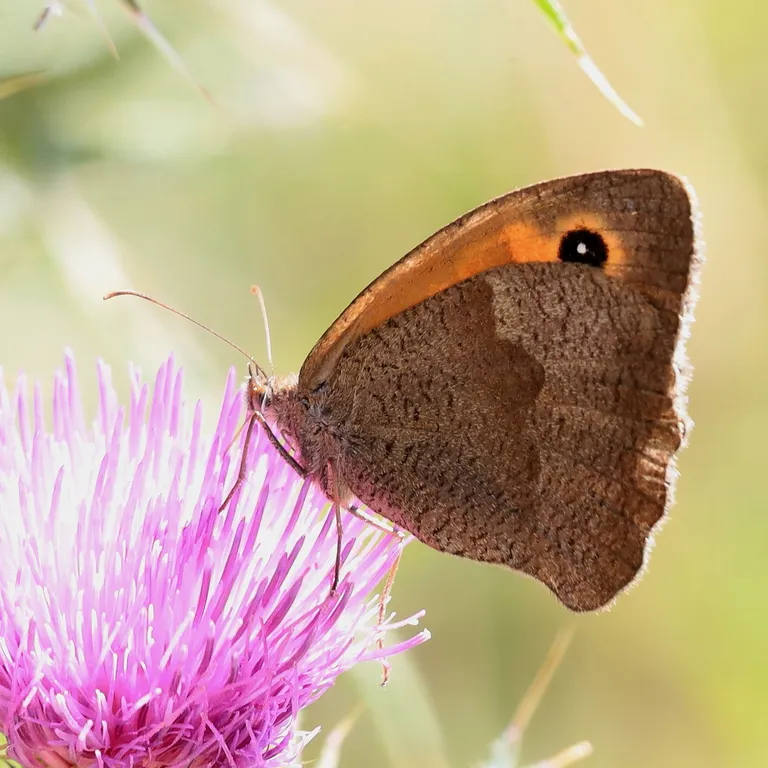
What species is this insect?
Maniola jurtina
